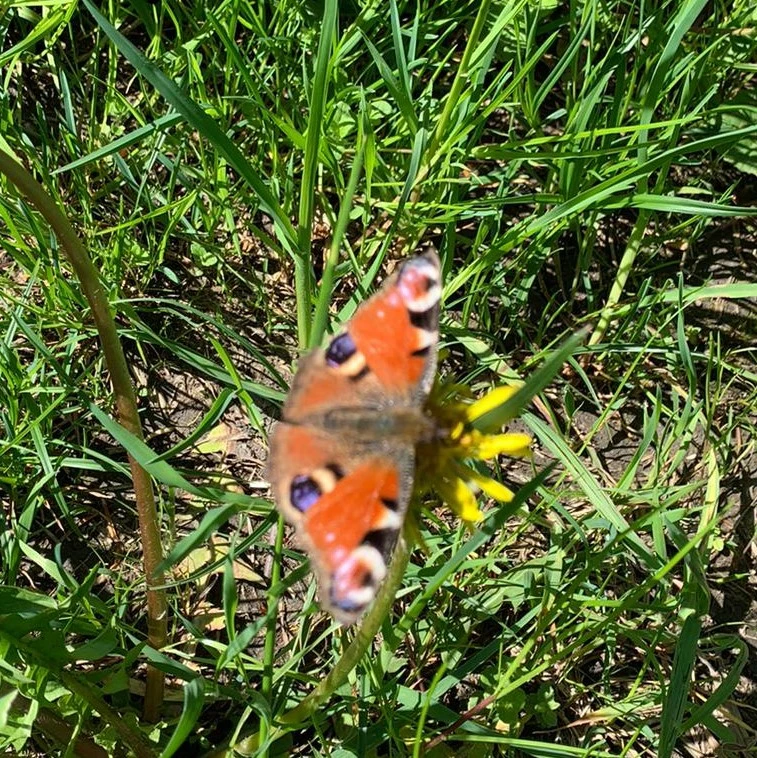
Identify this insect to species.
Aglais io
